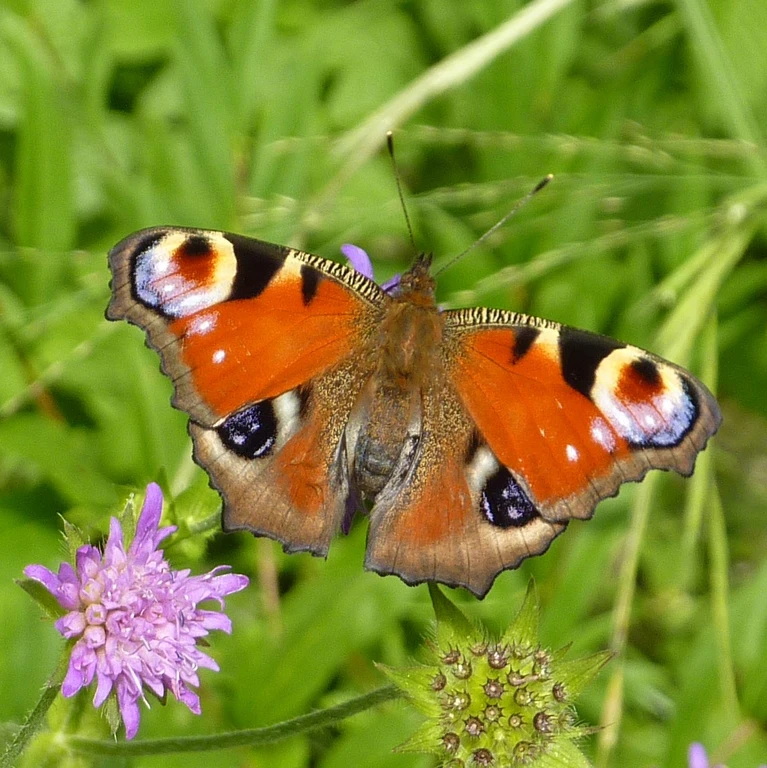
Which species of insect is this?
Aglais io
